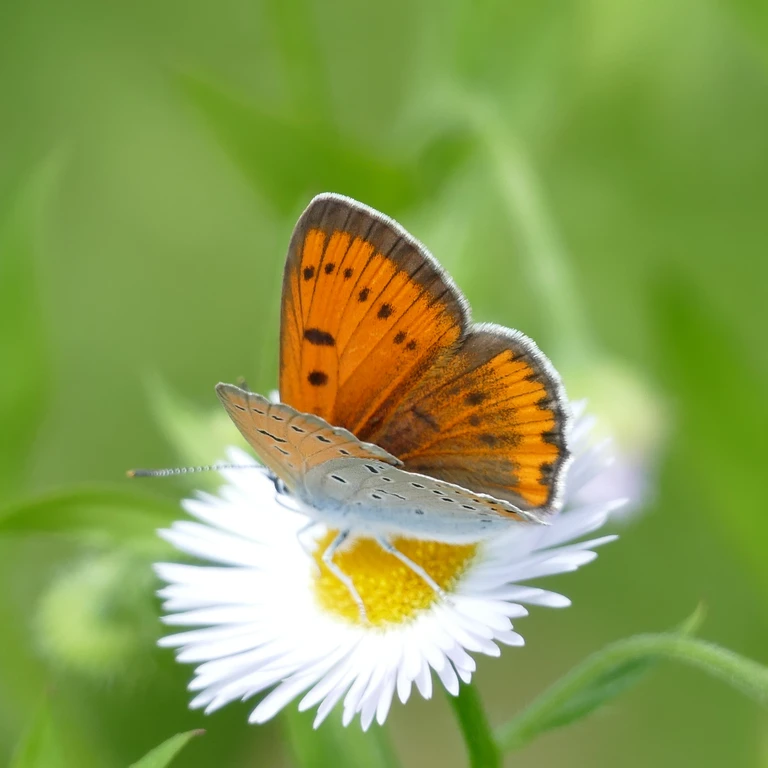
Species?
Lycaena dispar
